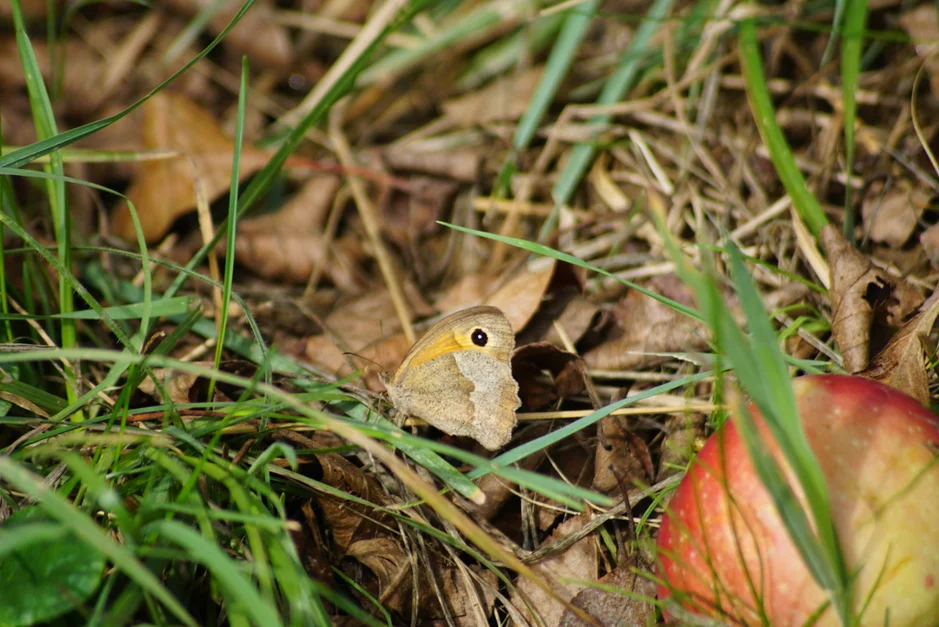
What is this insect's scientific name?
Maniola jurtina
